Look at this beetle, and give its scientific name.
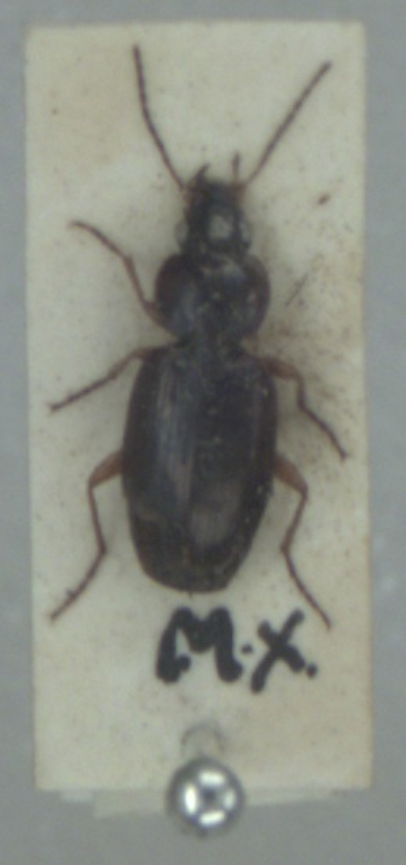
Olisthopus rotundatus
